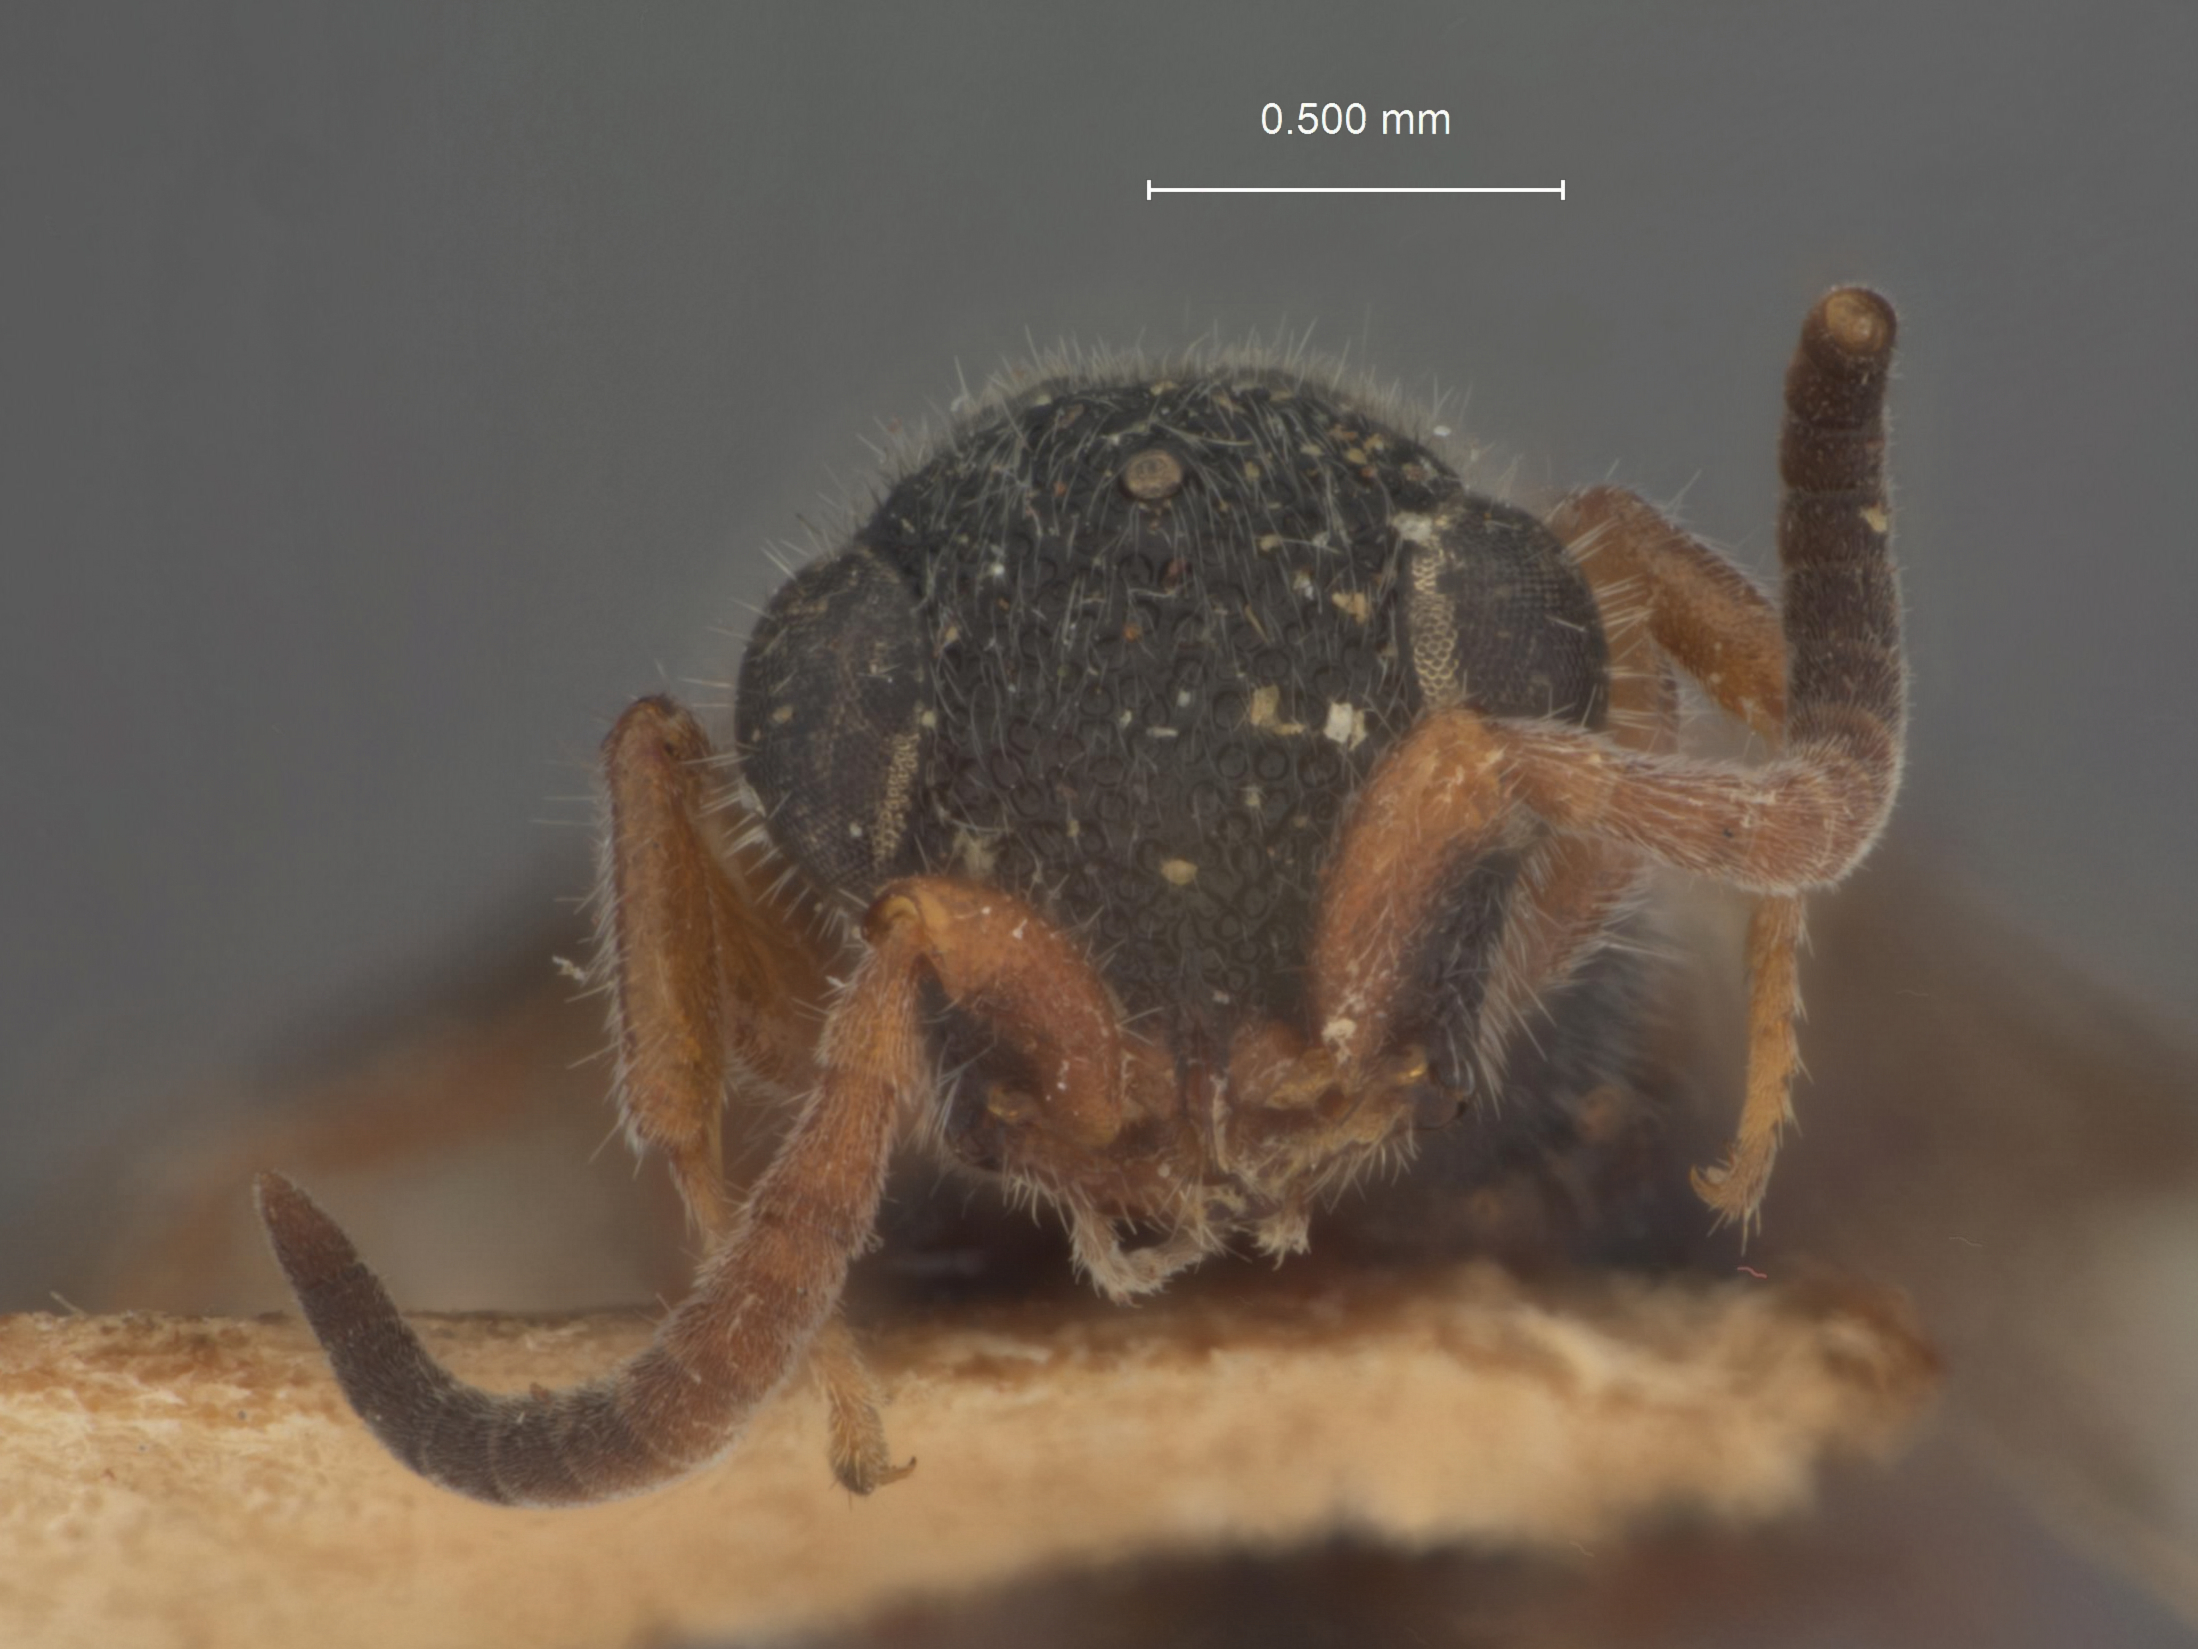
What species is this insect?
Sulcomesitius crassipunctatus
